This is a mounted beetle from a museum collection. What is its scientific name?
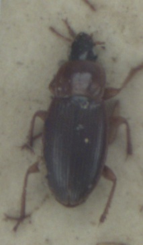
Calathus cinctus
